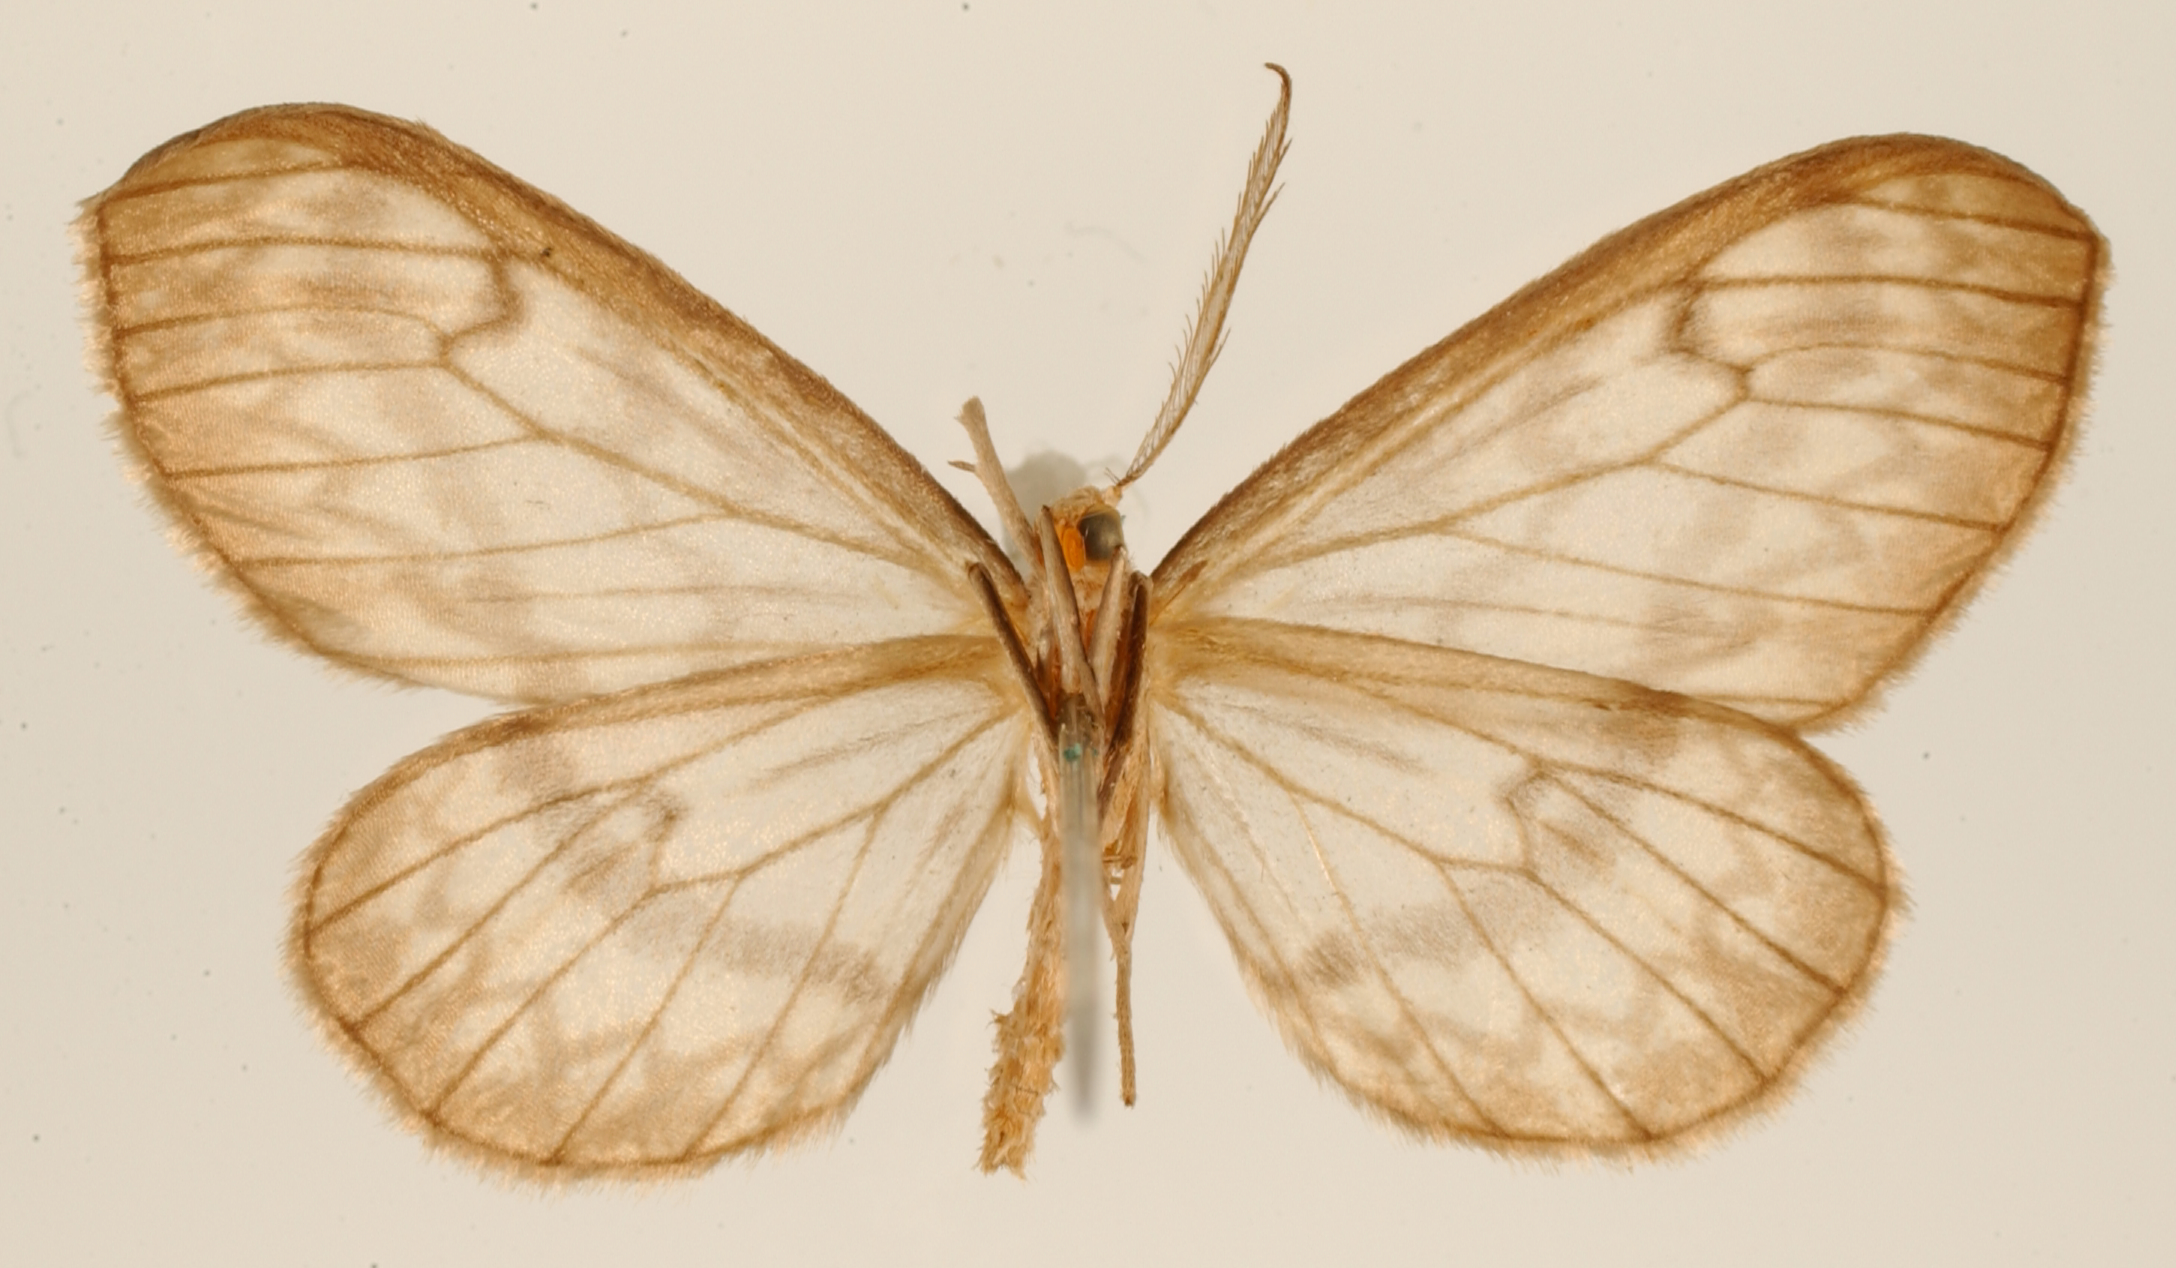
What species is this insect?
Astyochia signata
